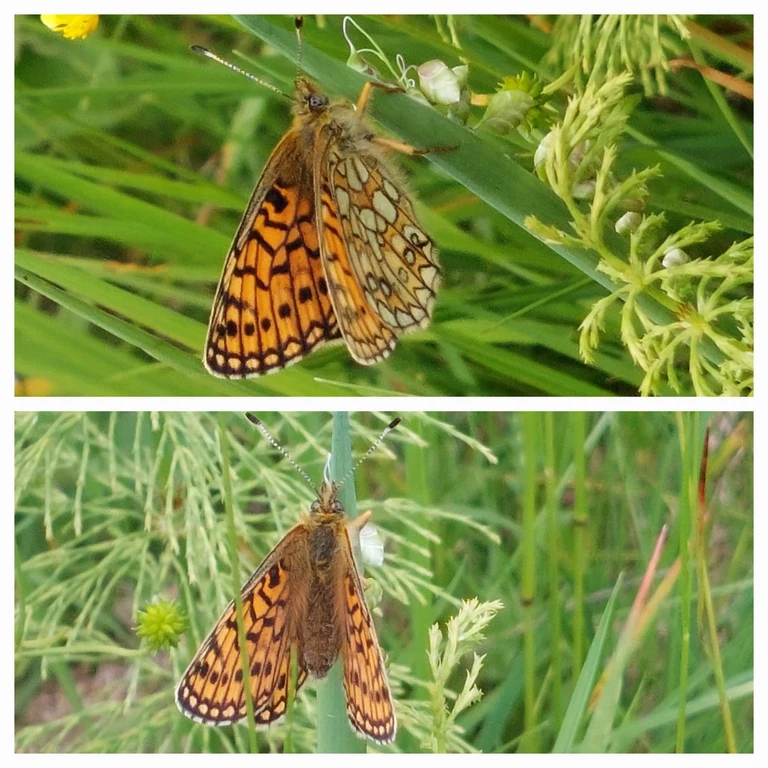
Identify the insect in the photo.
Boloria eunomia
